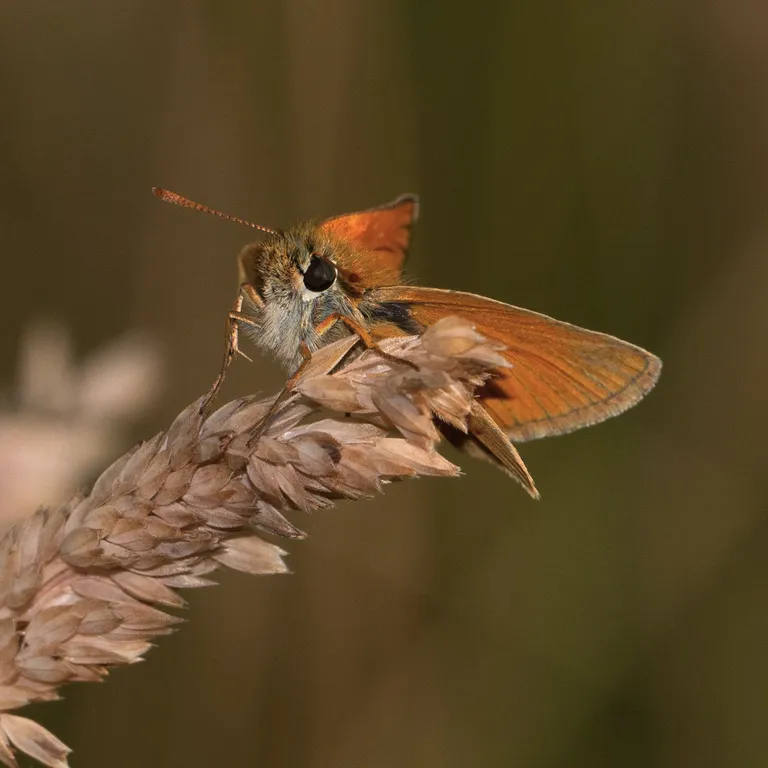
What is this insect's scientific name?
Thymelicus sylvestris
